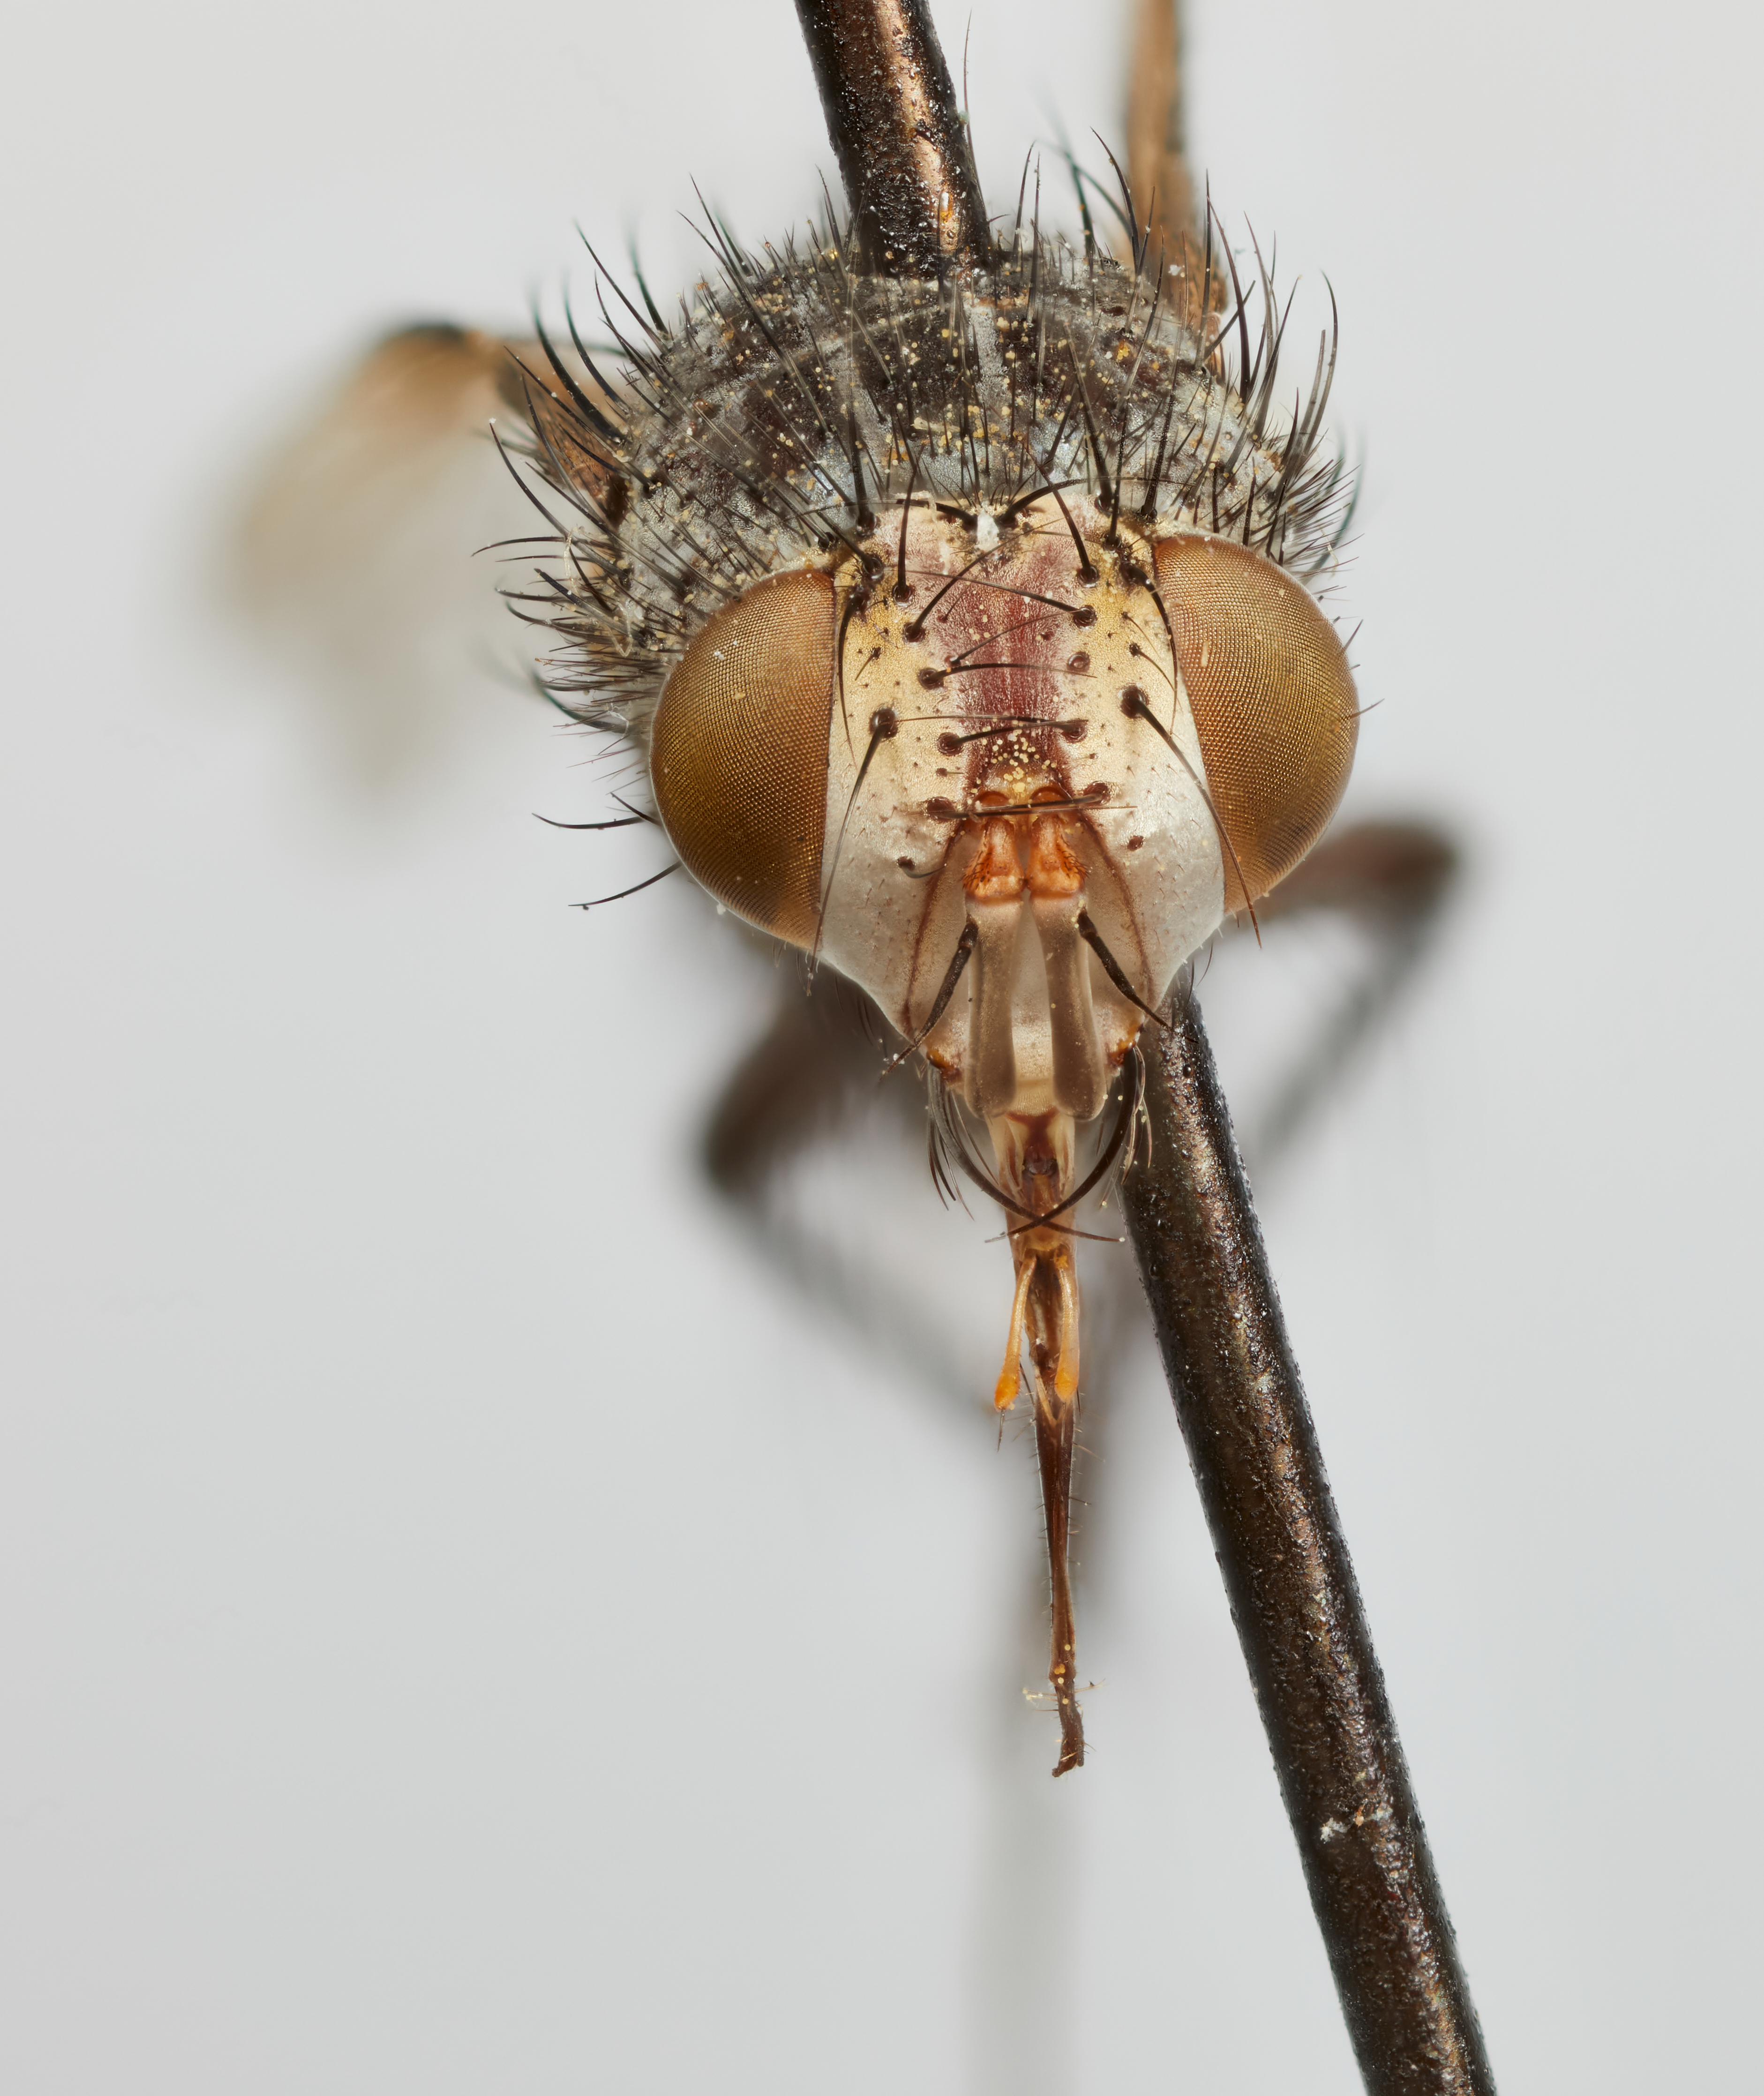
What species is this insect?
Plagiomima alternata
